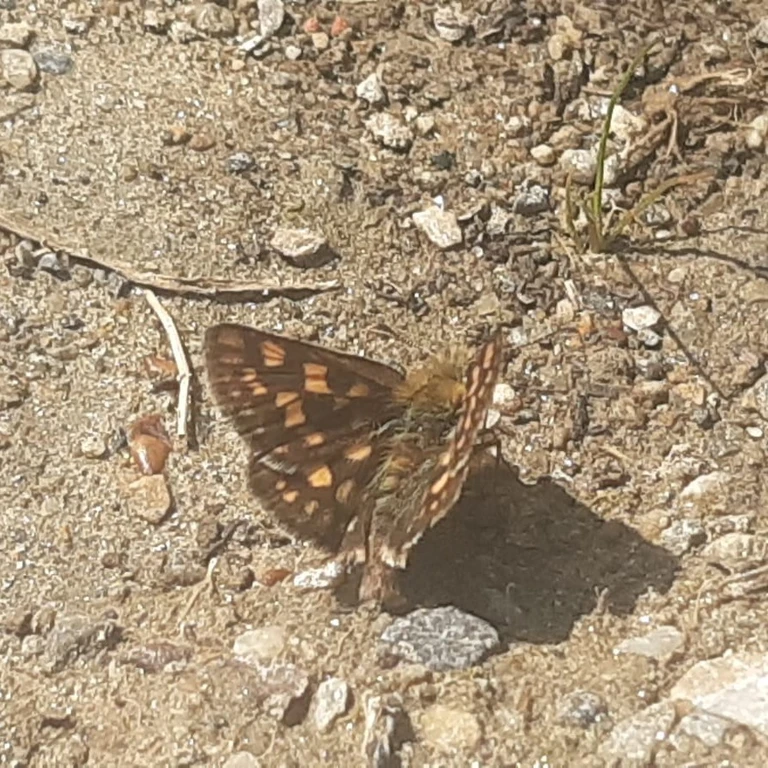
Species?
Carterocephalus palaemon
